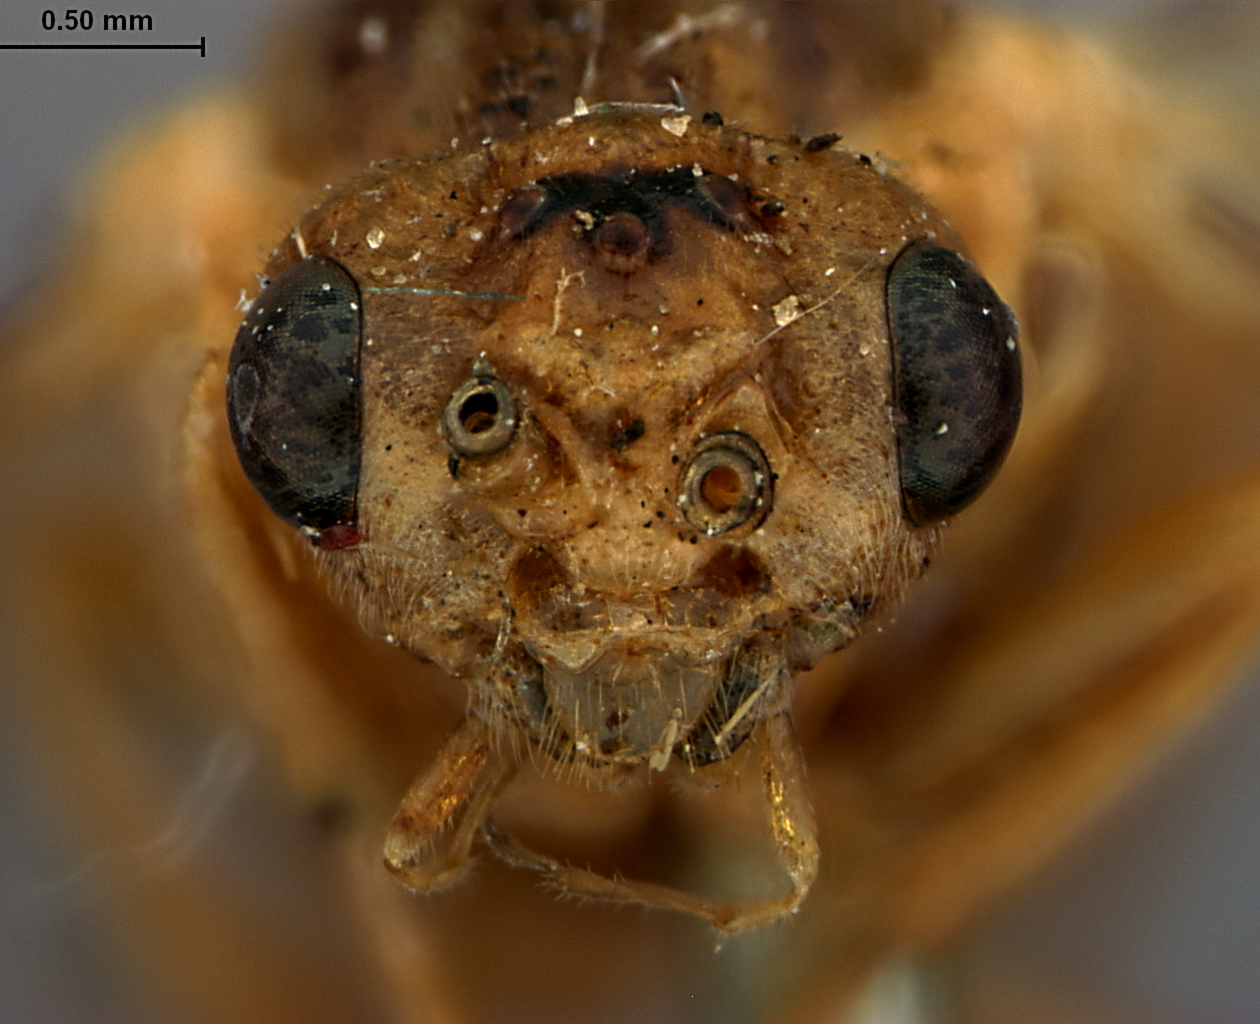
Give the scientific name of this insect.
Nematus pinguidorsum
